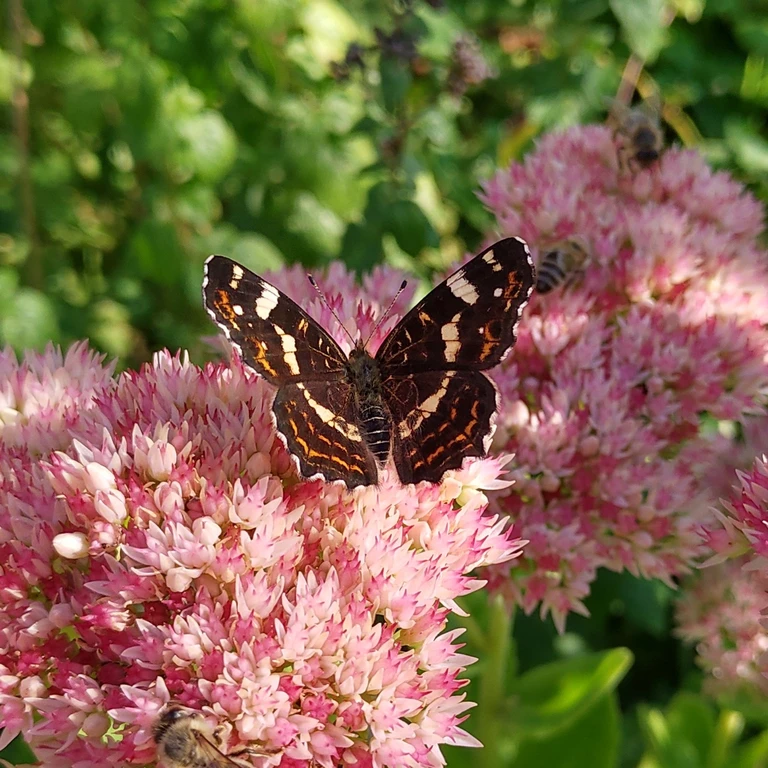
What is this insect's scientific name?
Araschnia levana
